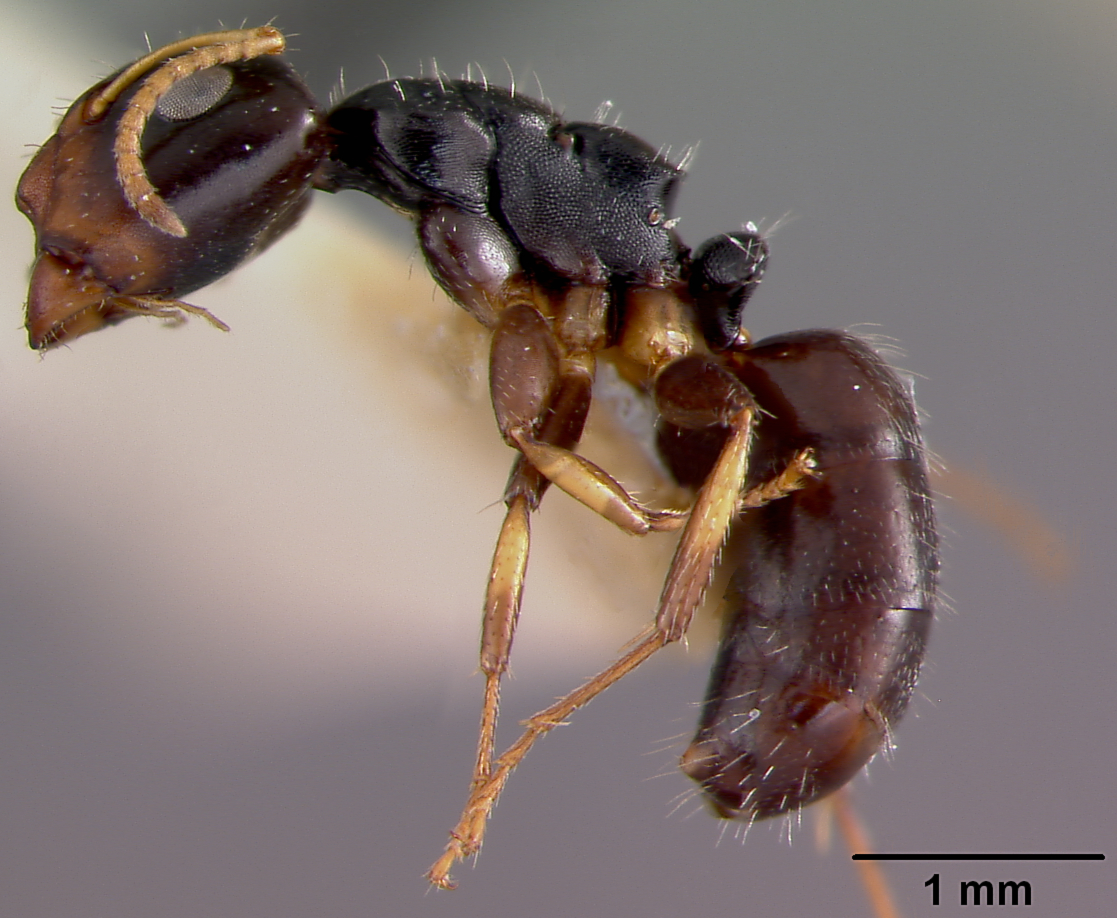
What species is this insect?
Camponotus quadrilaterus
